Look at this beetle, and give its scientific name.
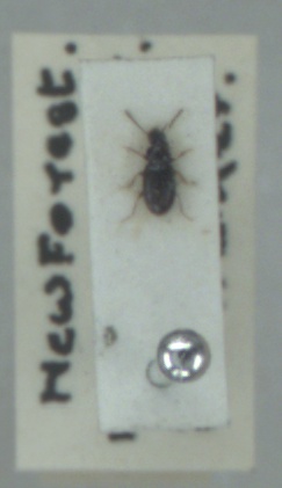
Elaphropus walkerianus
